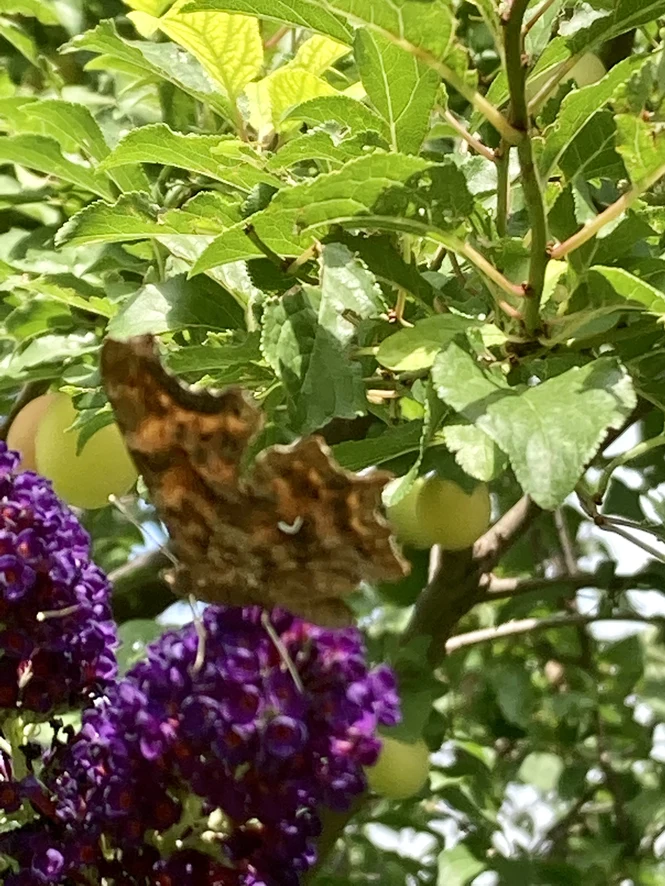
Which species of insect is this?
Polygonia c-album
